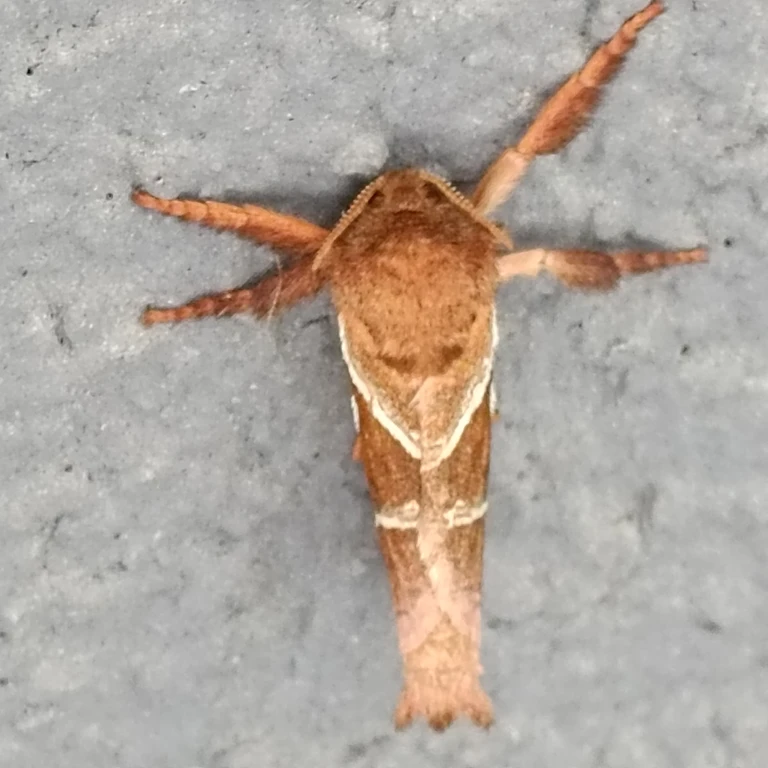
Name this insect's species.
Triodia sylvina
